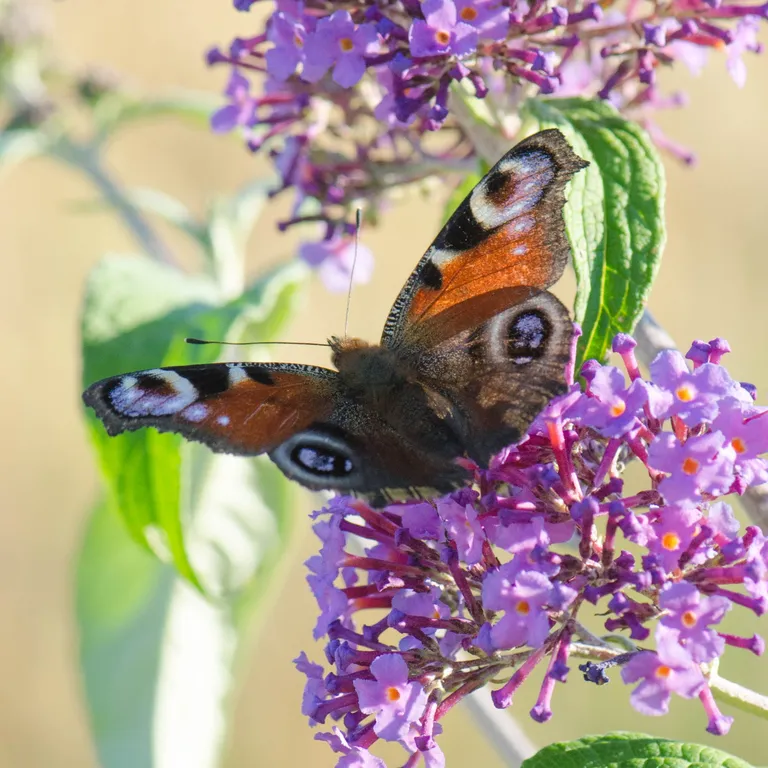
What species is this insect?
Aglais io
